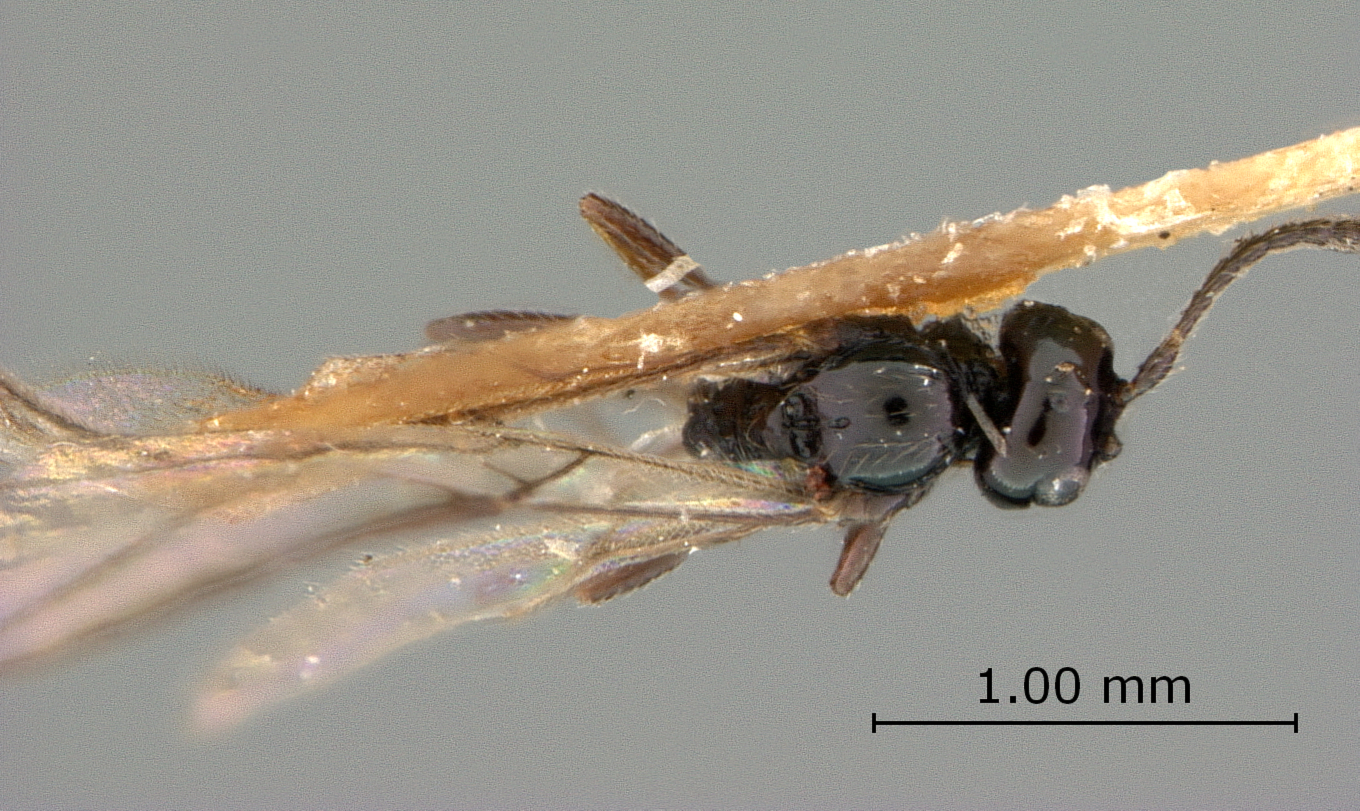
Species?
Synaldis alfalfae
